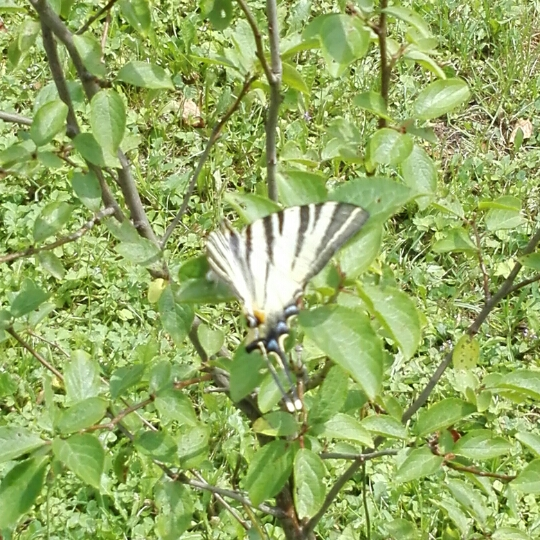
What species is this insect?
Iphiclides podalirius
